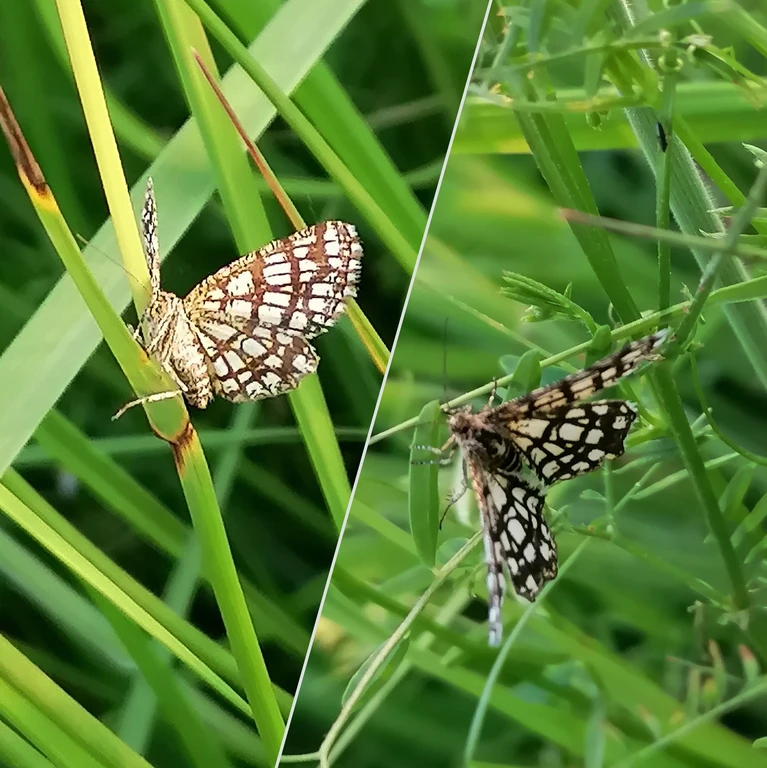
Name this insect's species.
Chiasmia clathrata
